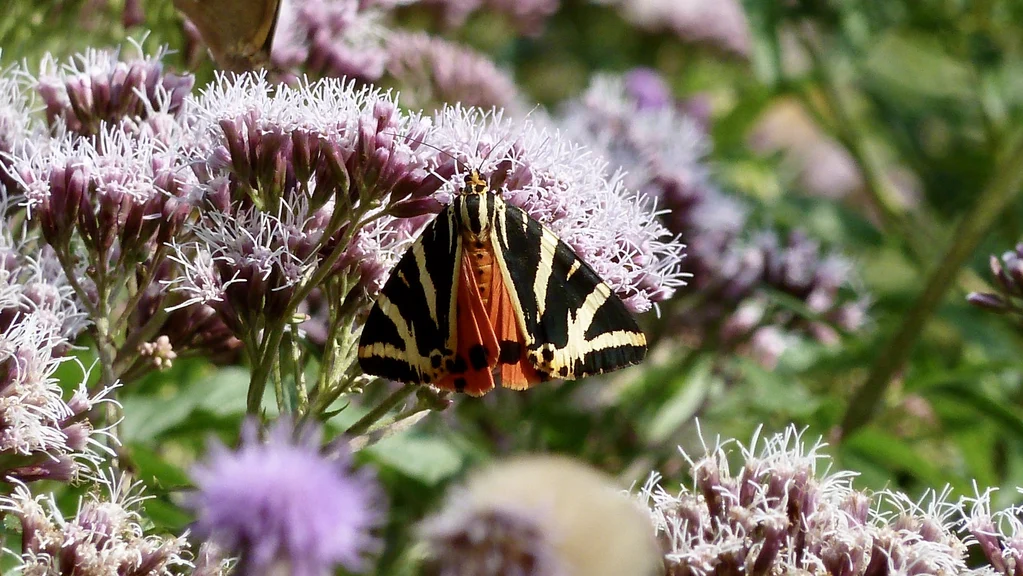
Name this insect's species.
Euplagia quadripunctaria
